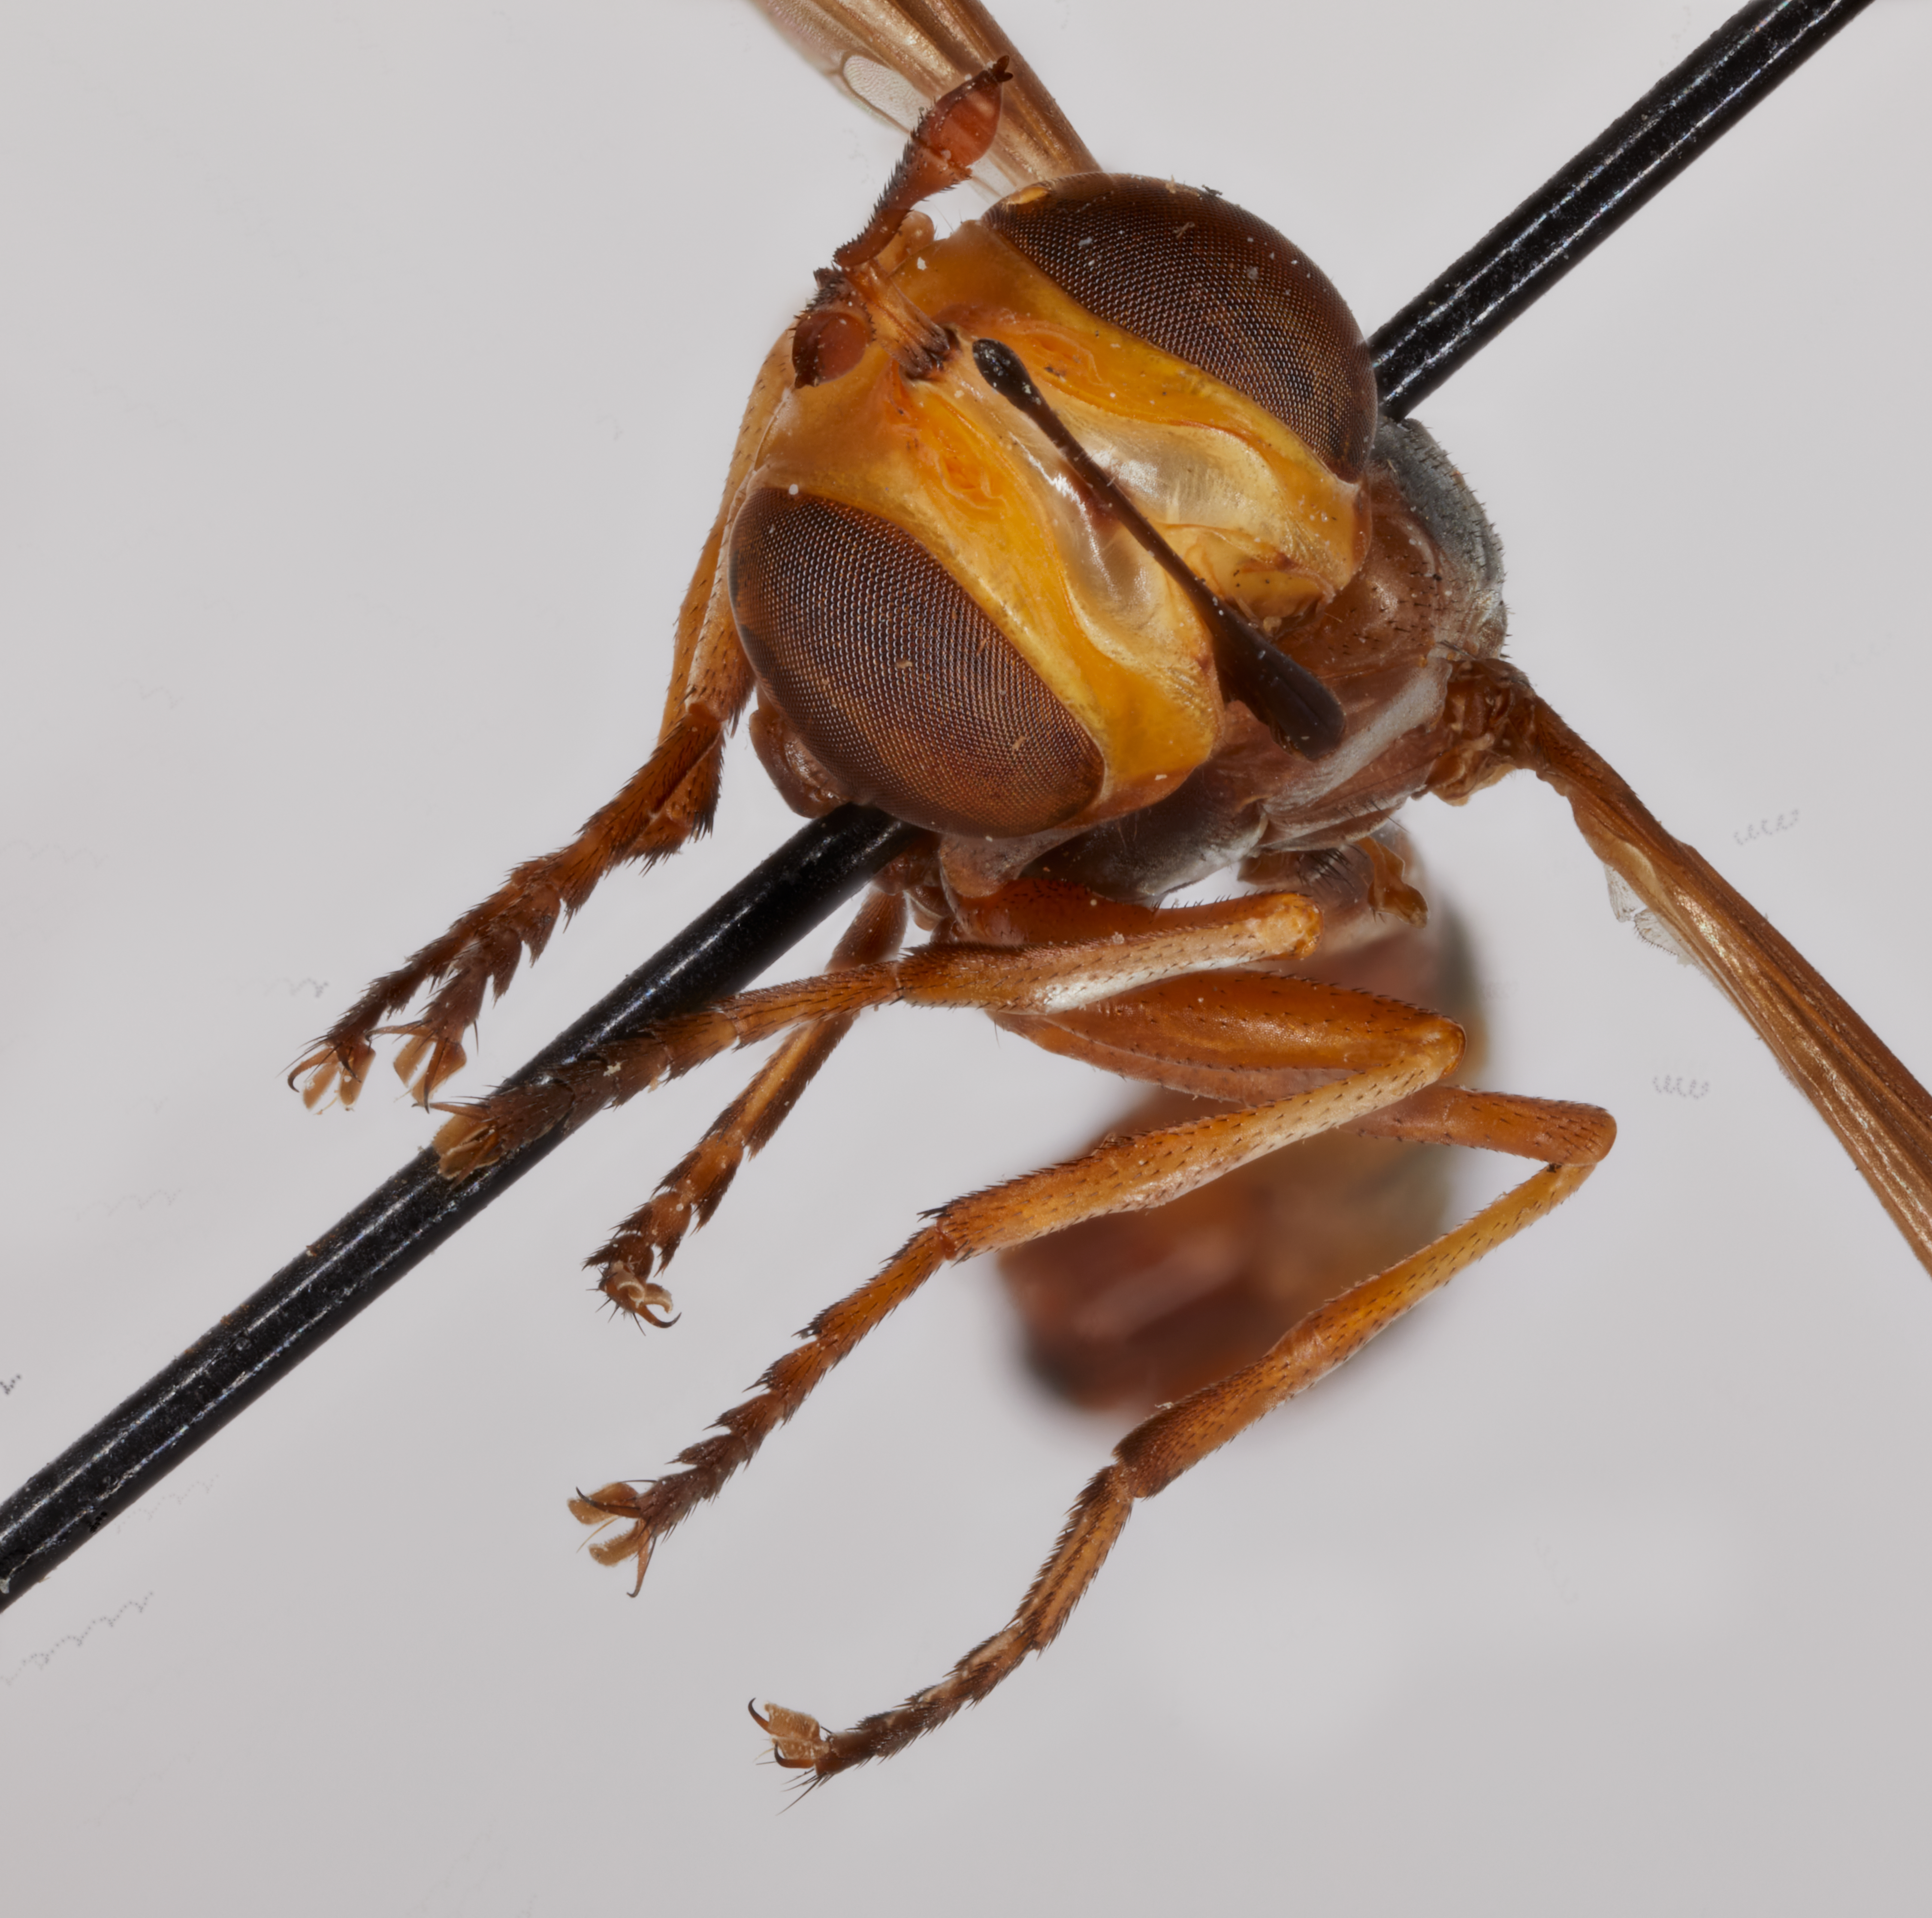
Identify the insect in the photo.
Physocephala annulata
